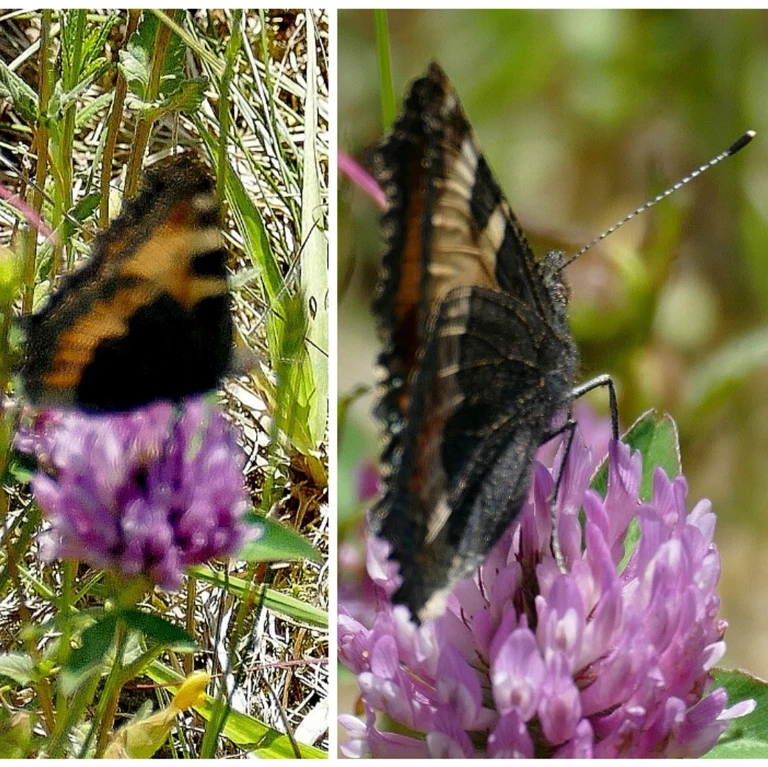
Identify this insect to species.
Aglais urticae
